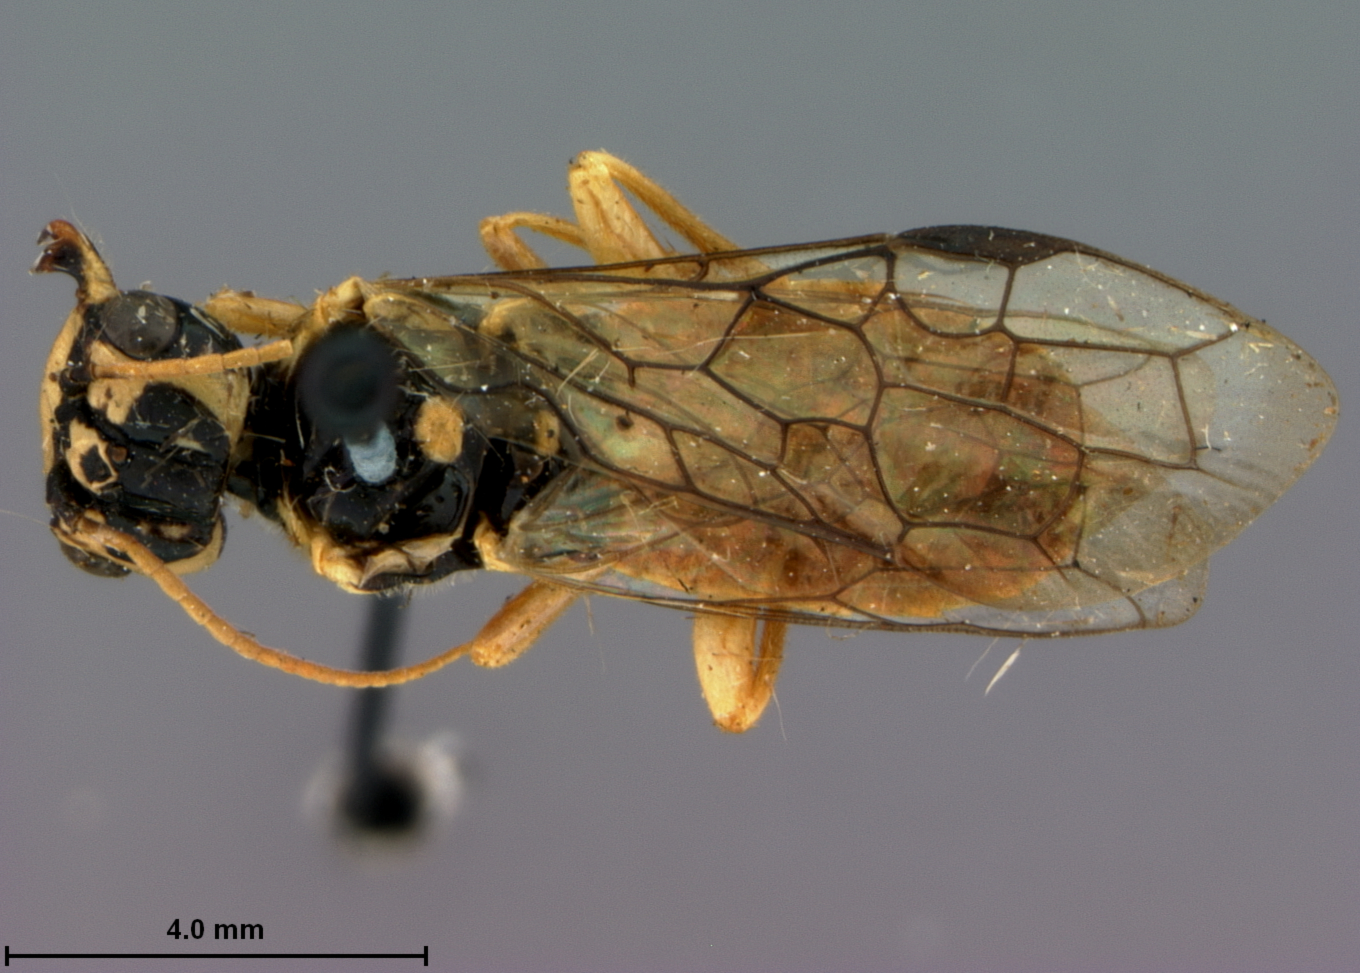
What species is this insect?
Pamphilius fulvifrons
